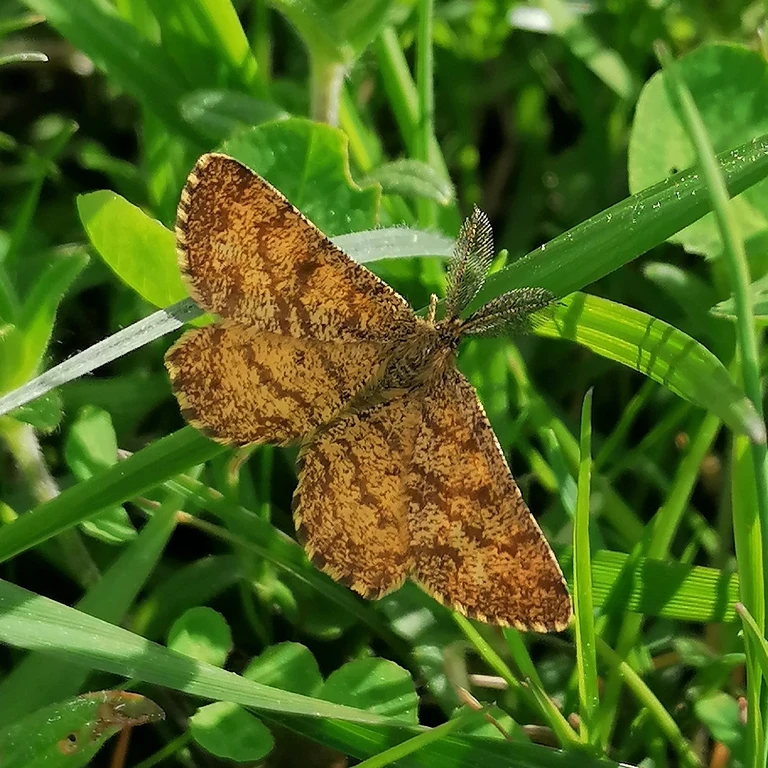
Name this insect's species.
Ematurga atomaria
